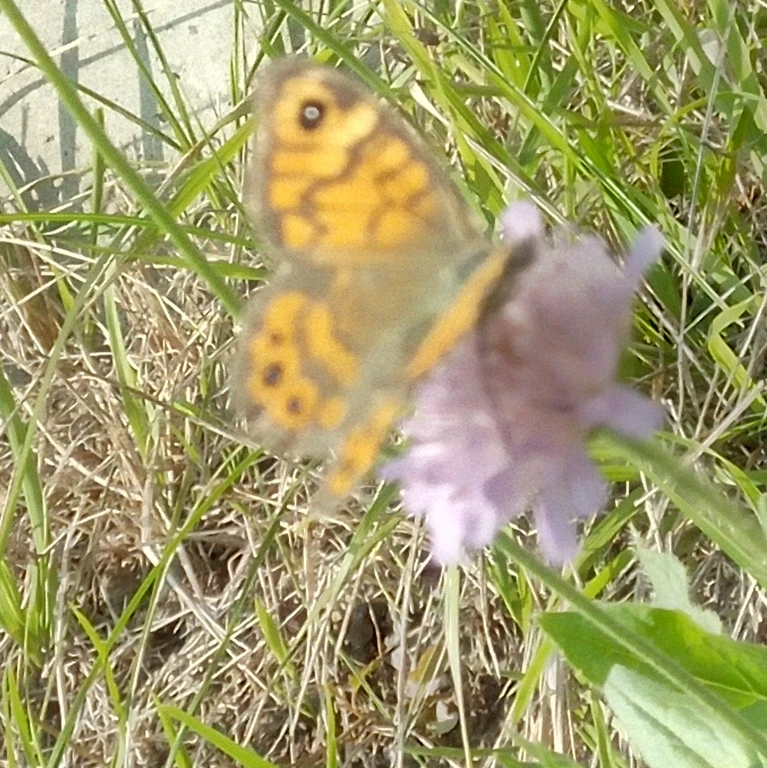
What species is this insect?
Lasiommata megera (also Pararge megera)
